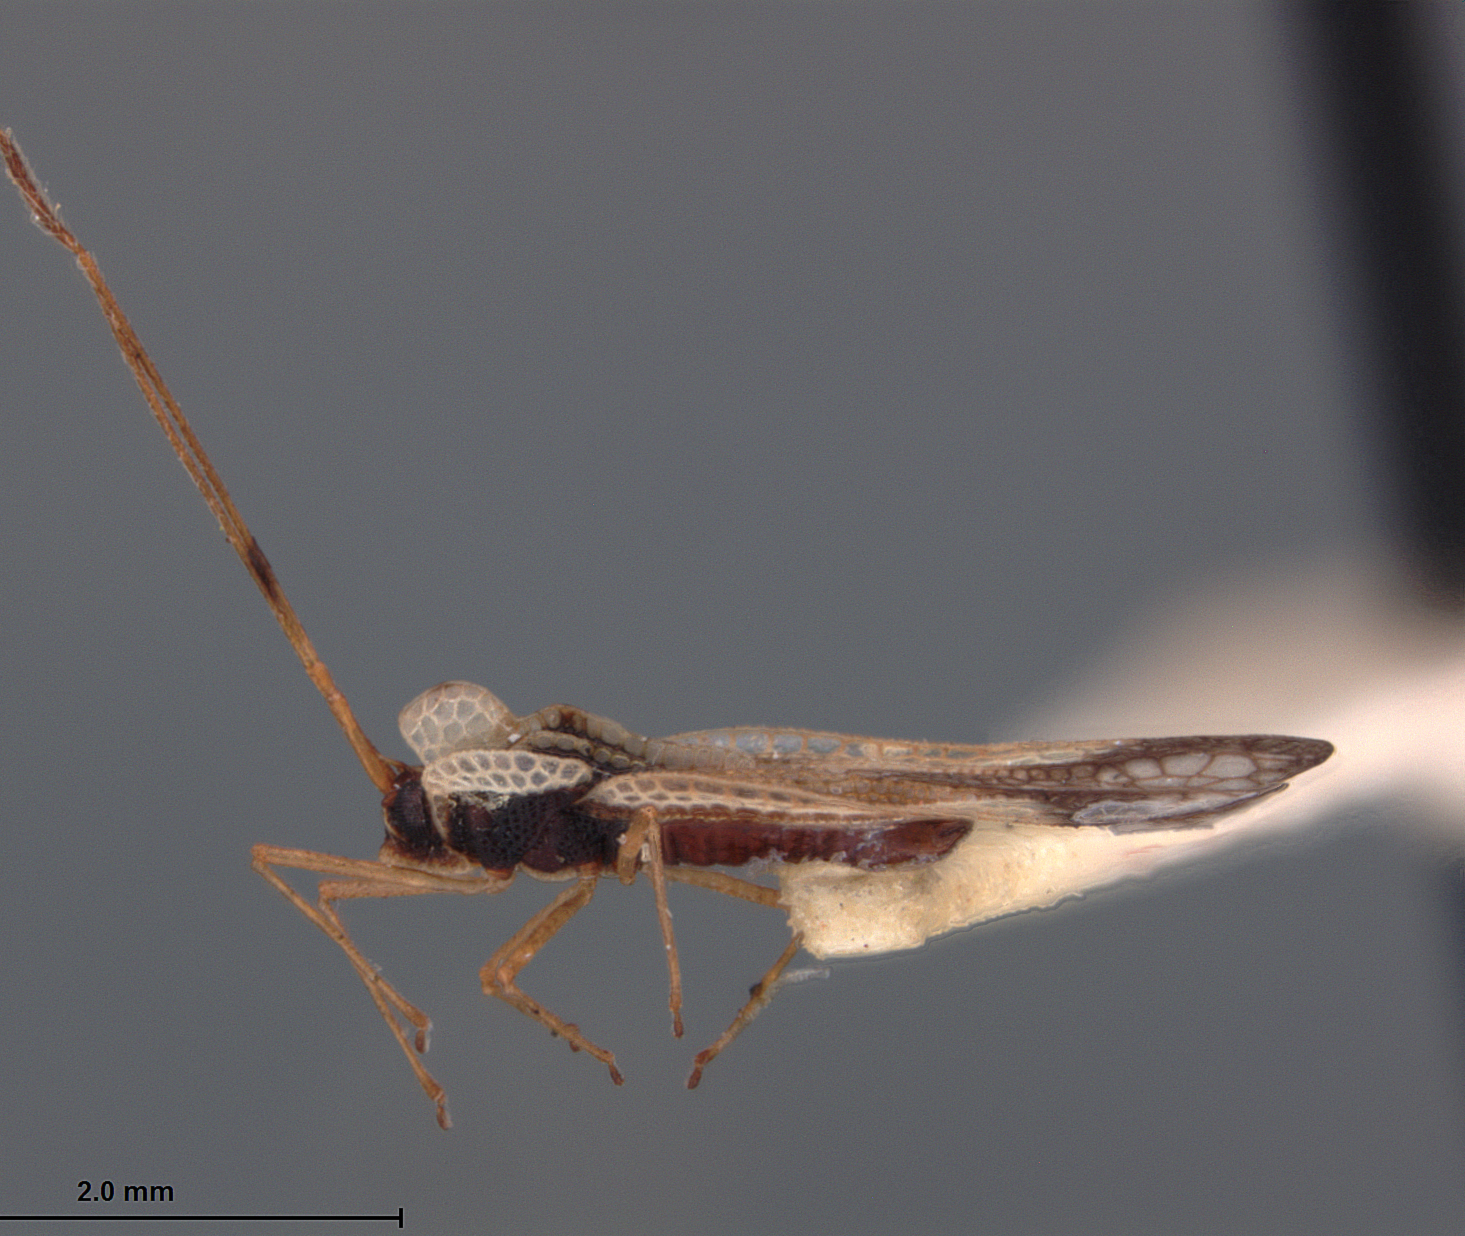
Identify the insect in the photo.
Leptopharsa scita
